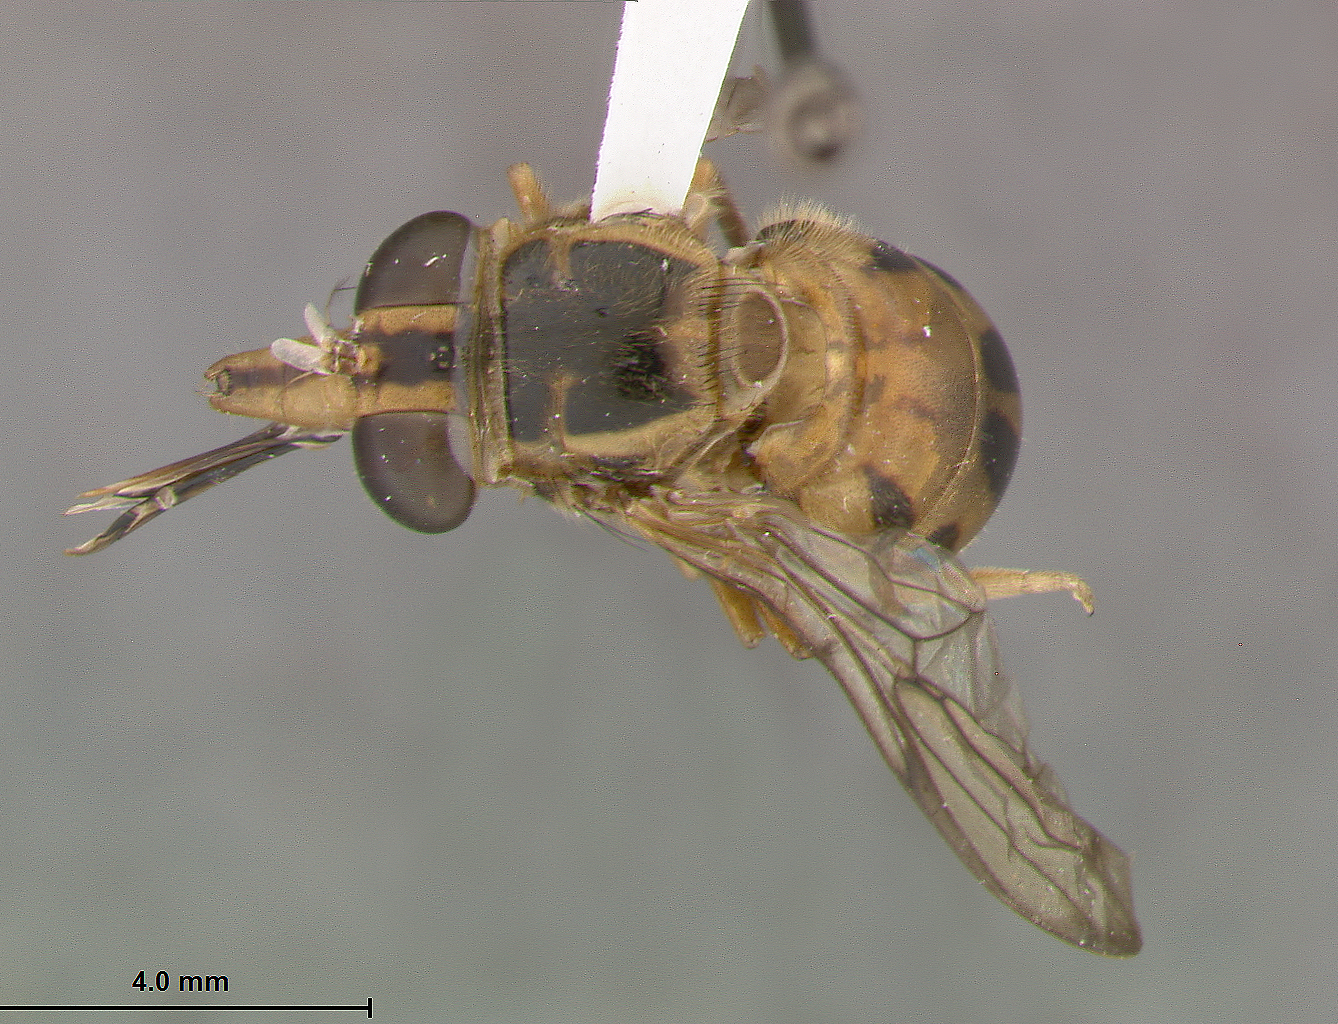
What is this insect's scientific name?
Graptomyza hardyi
